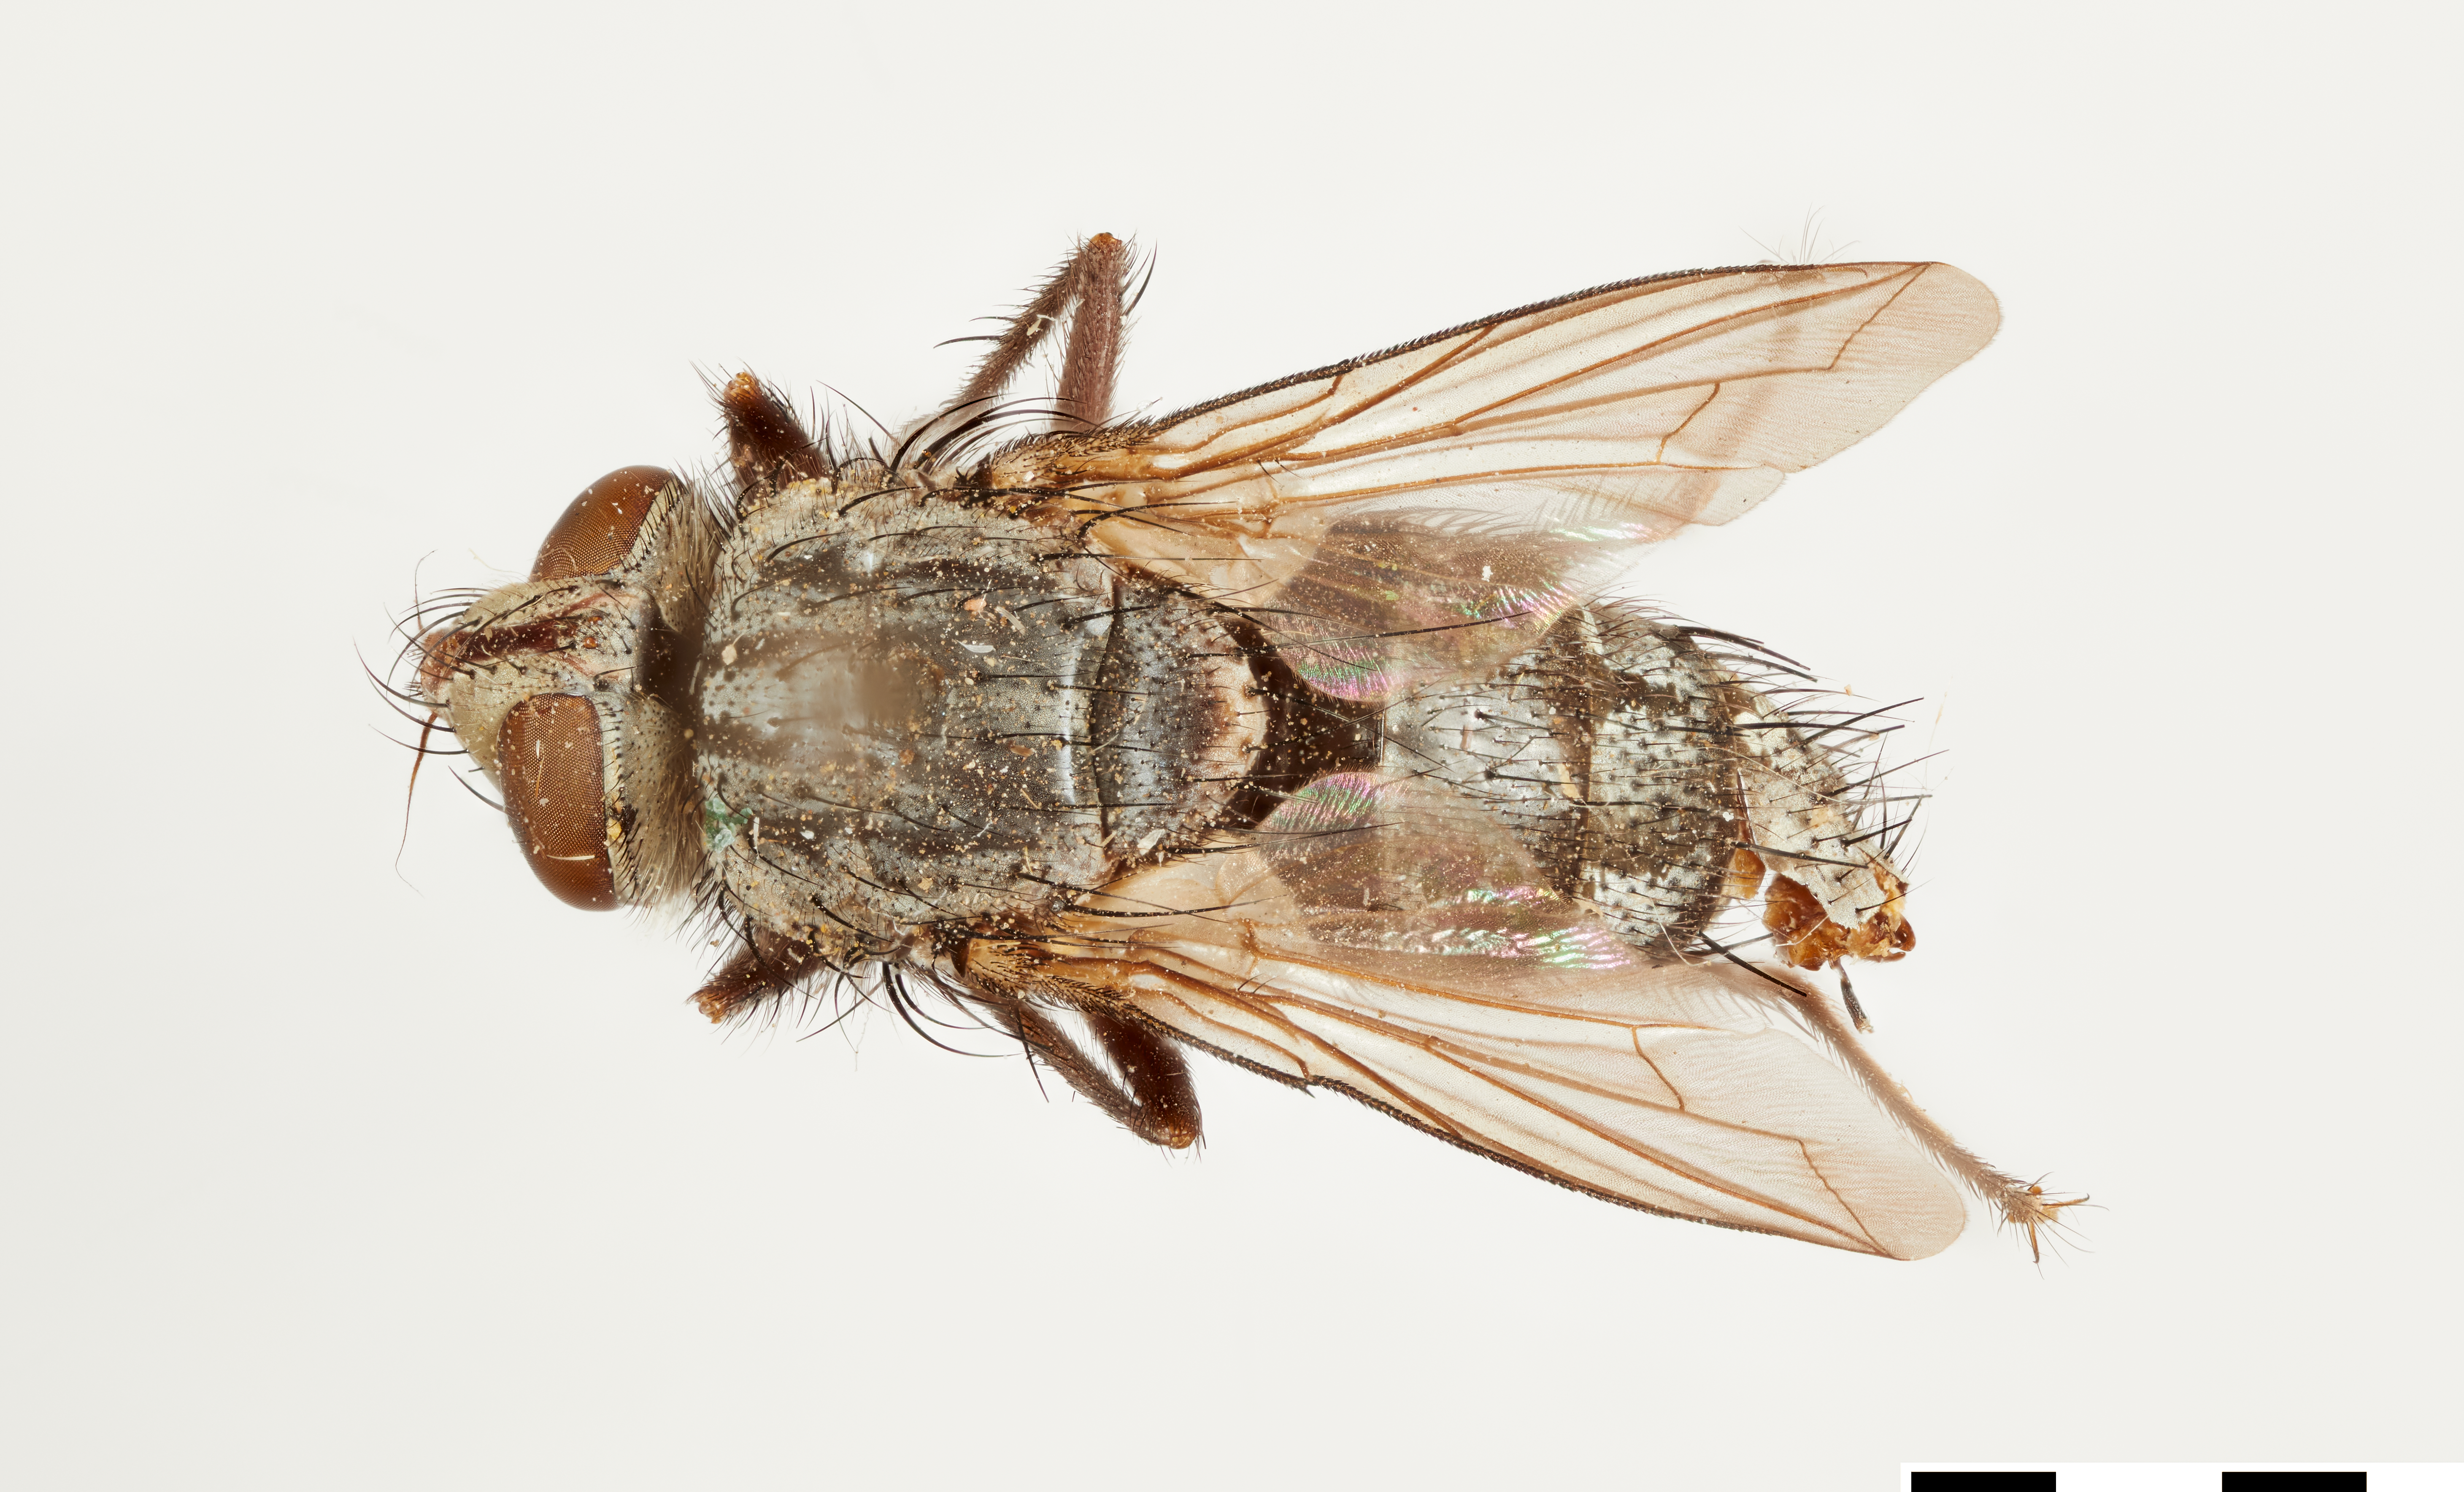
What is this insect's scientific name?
Masicera celer
